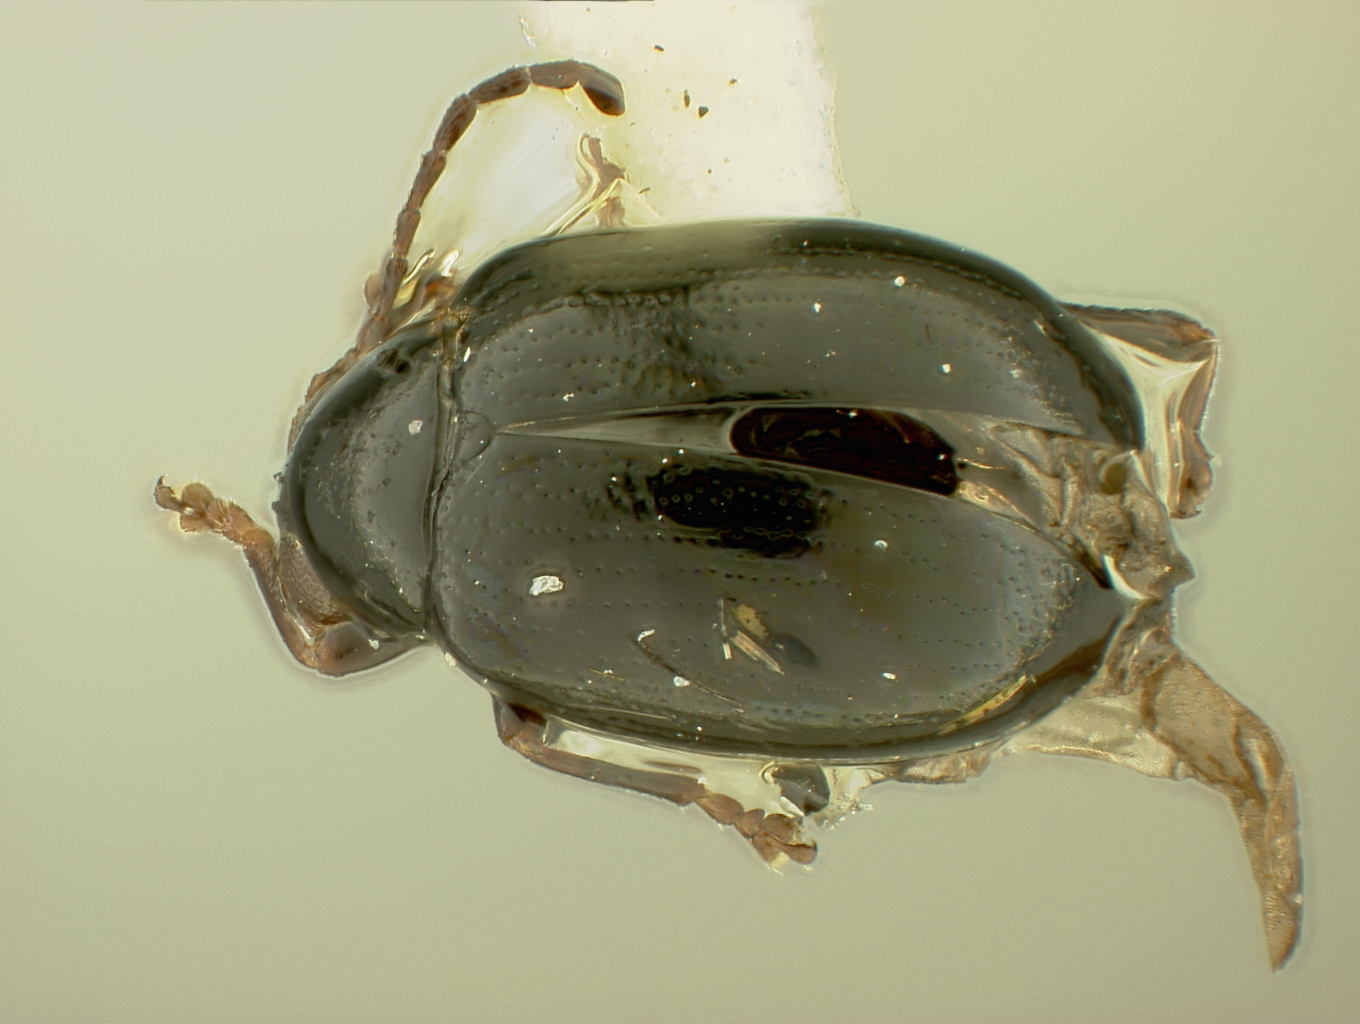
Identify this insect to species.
Aphthona insularis
